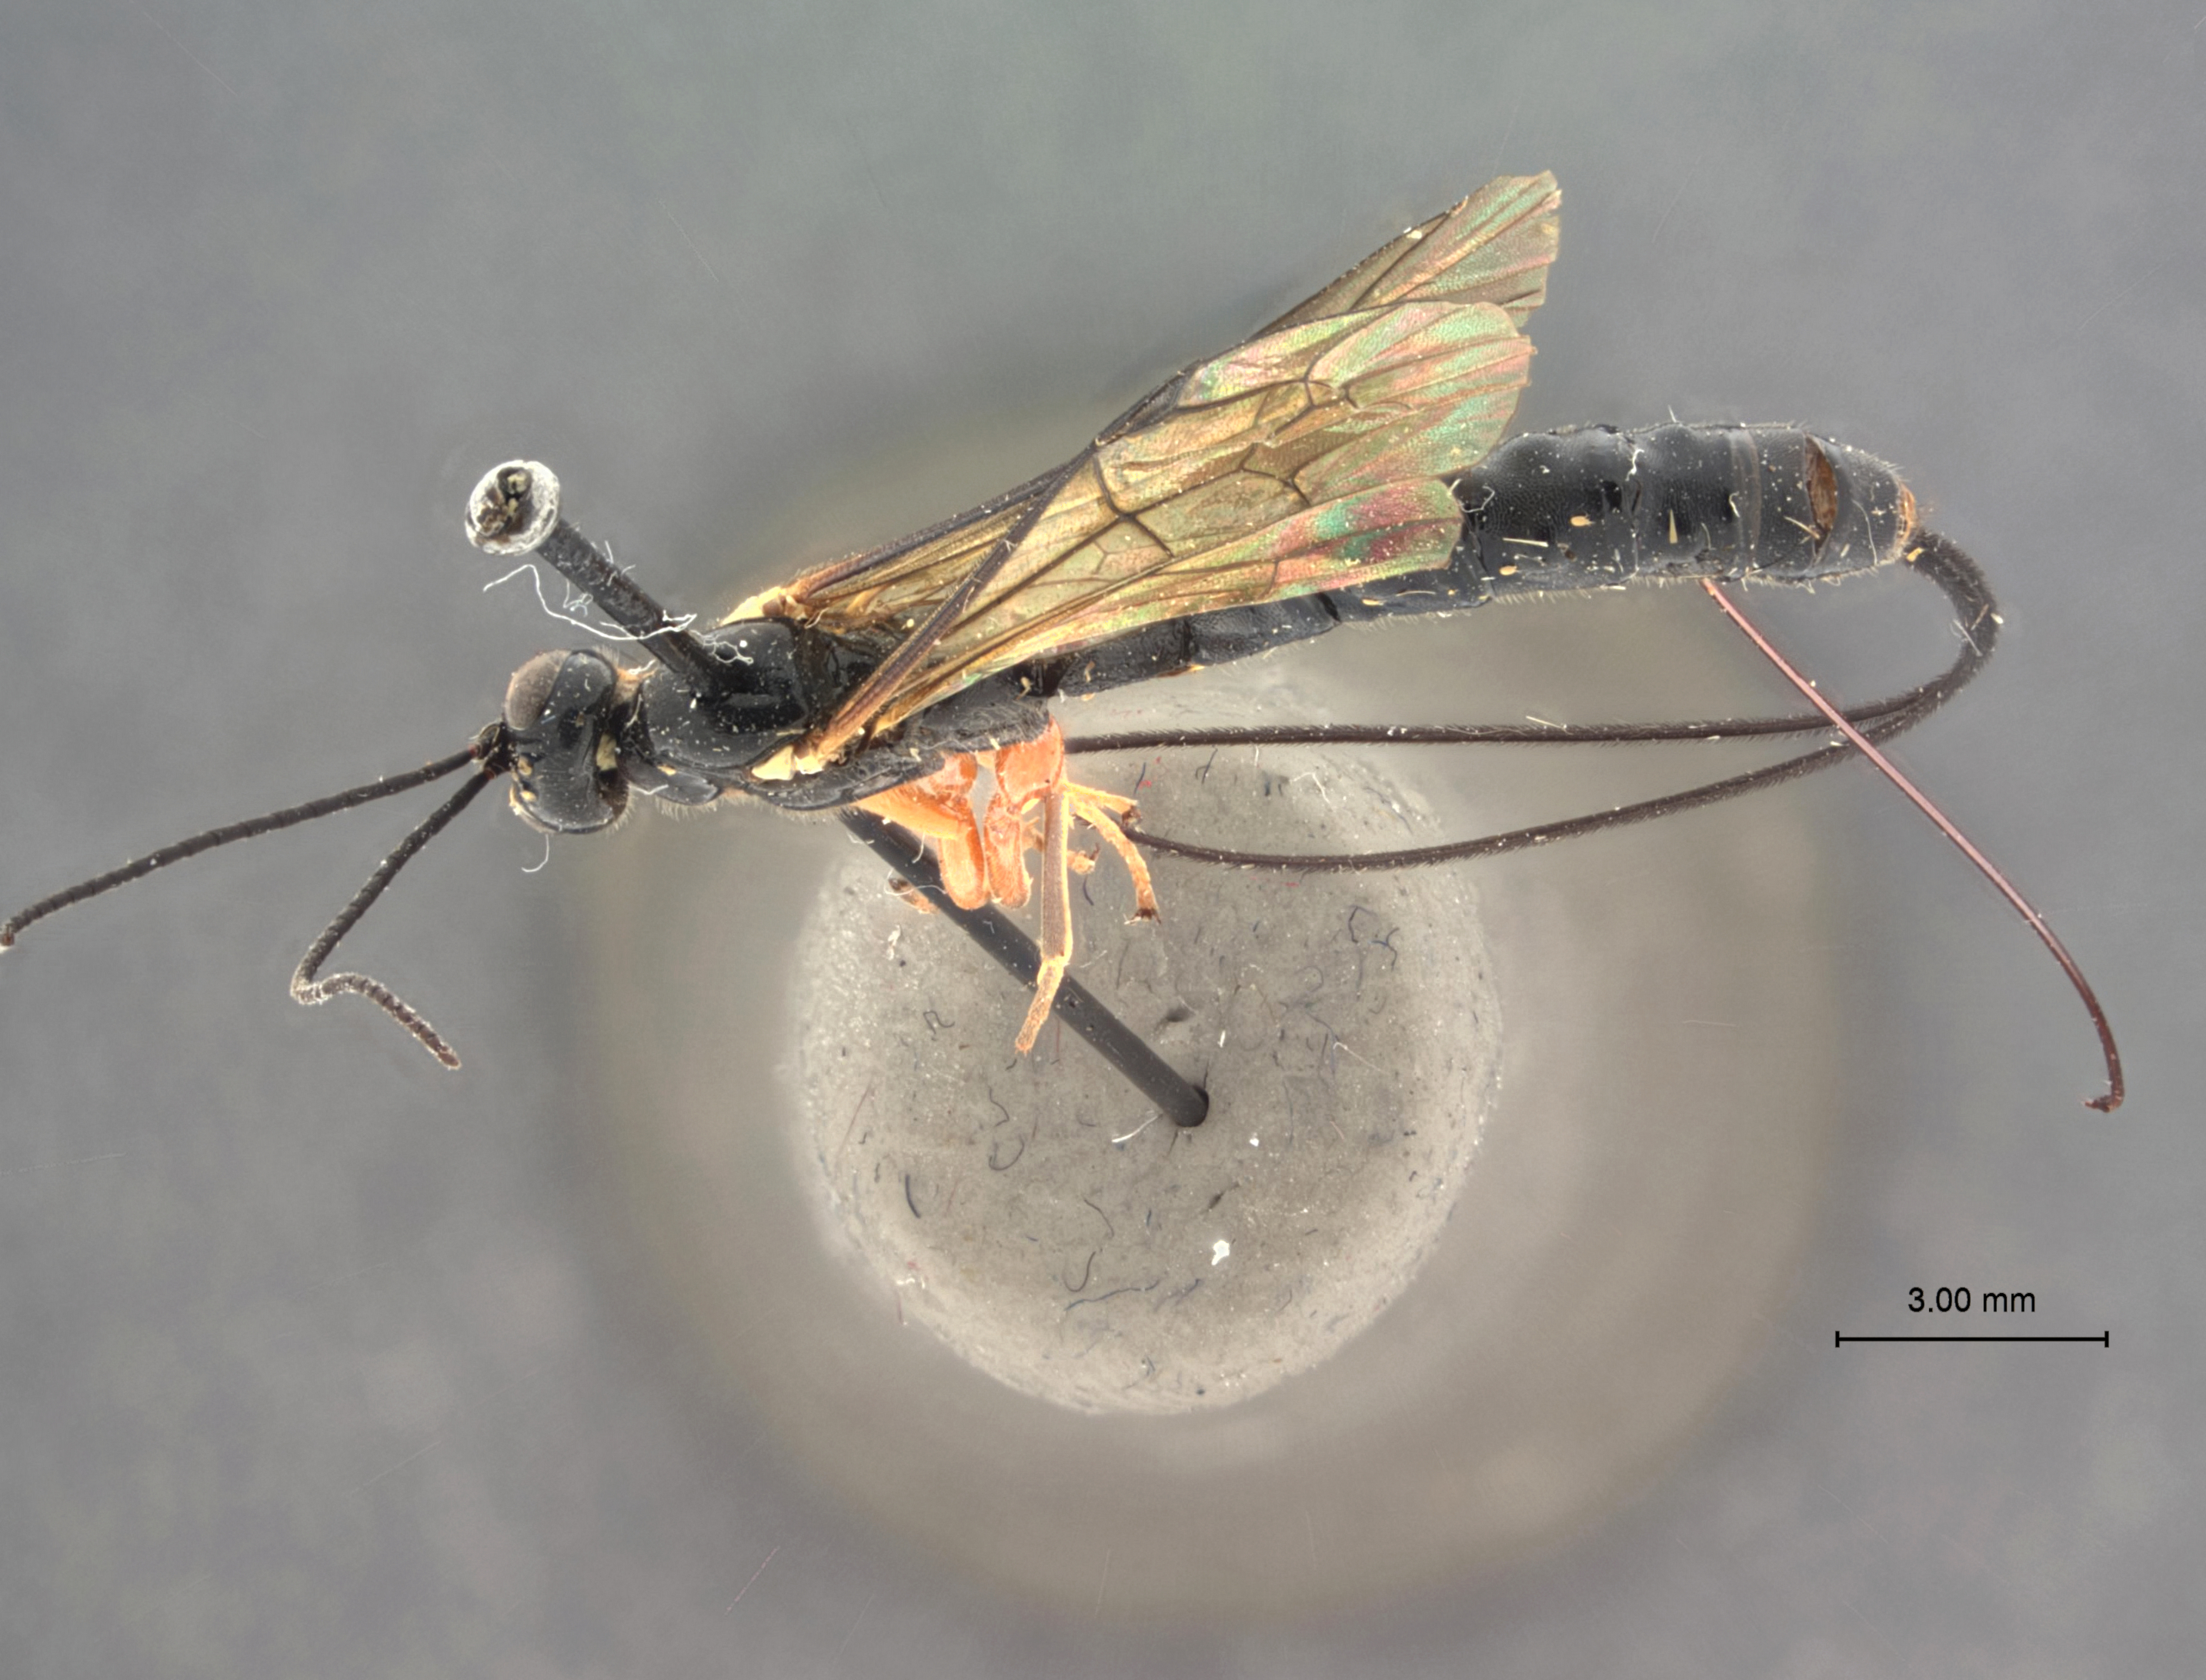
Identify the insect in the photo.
Dolichomitus foxleei
